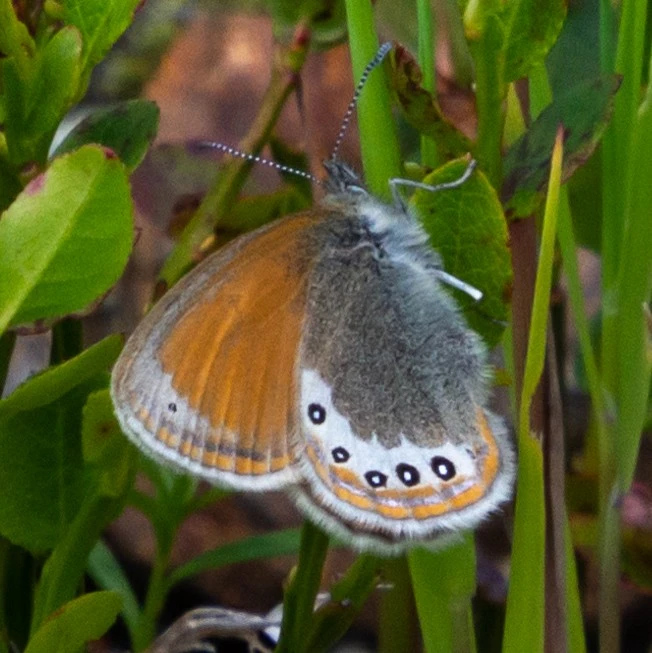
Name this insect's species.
Coenonympha gardetta
